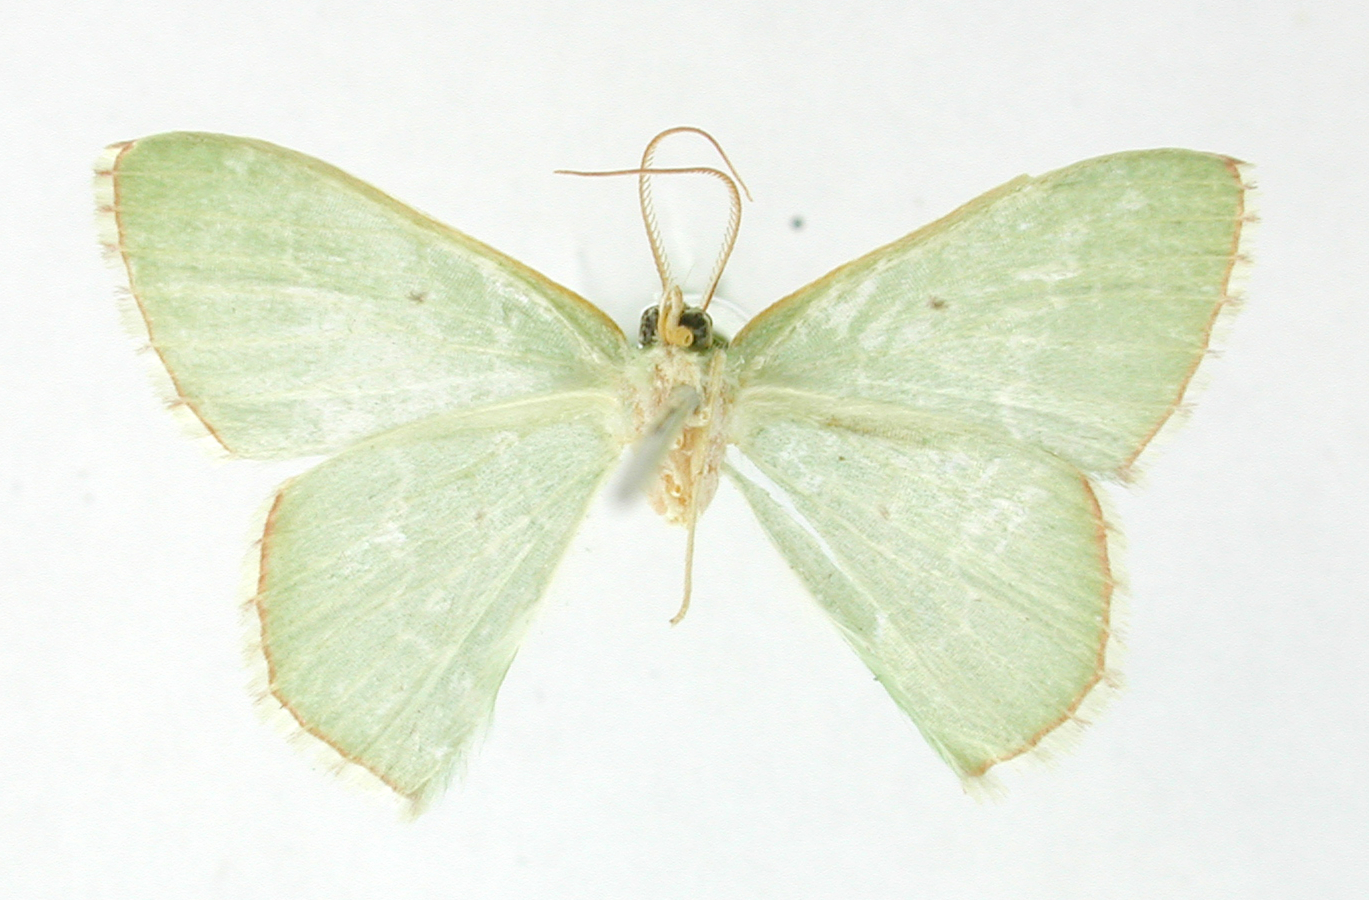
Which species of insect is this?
Racheospila agenoria
